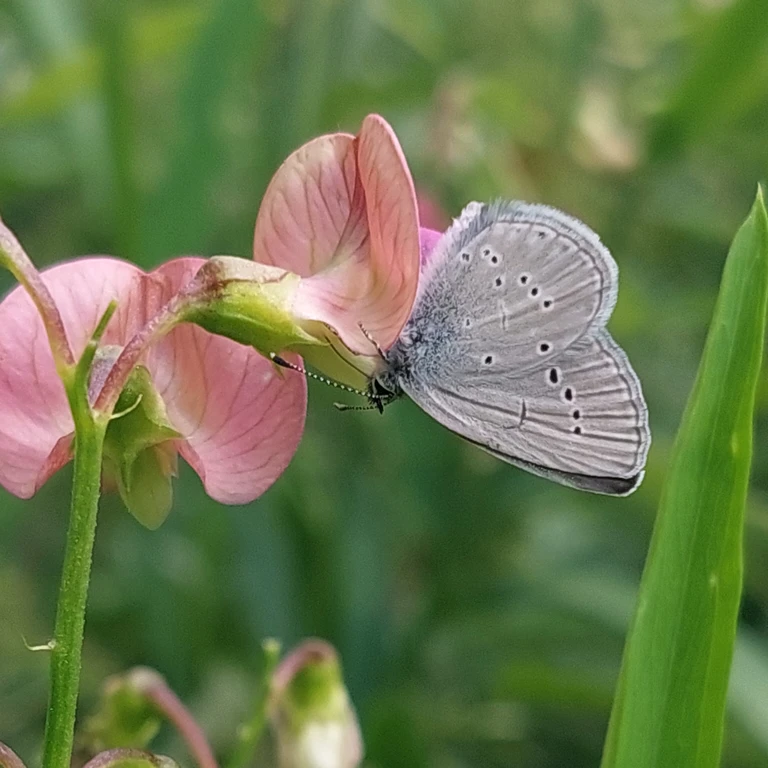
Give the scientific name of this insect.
Cupido minimus
